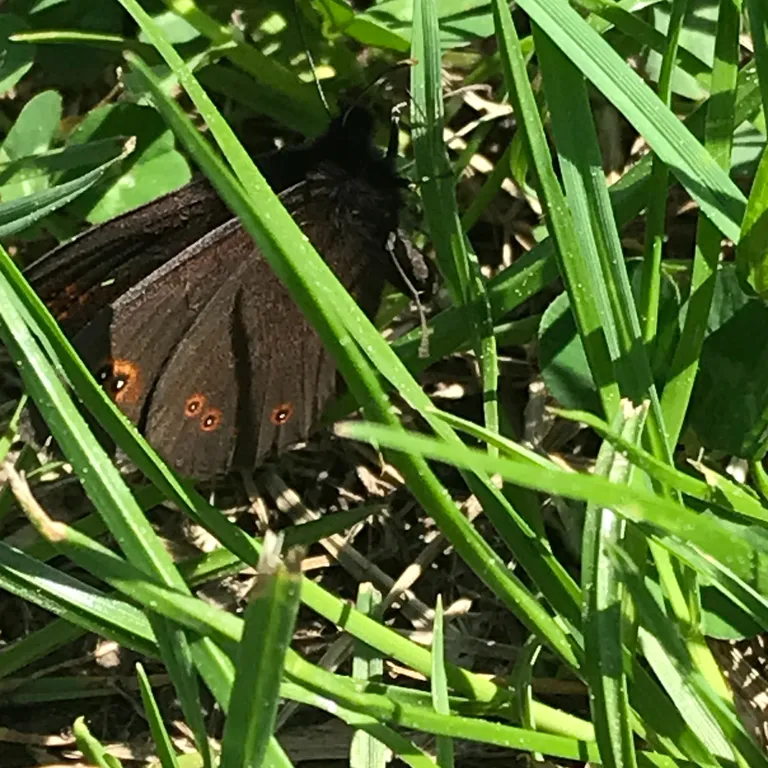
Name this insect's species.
Erebia medusa
